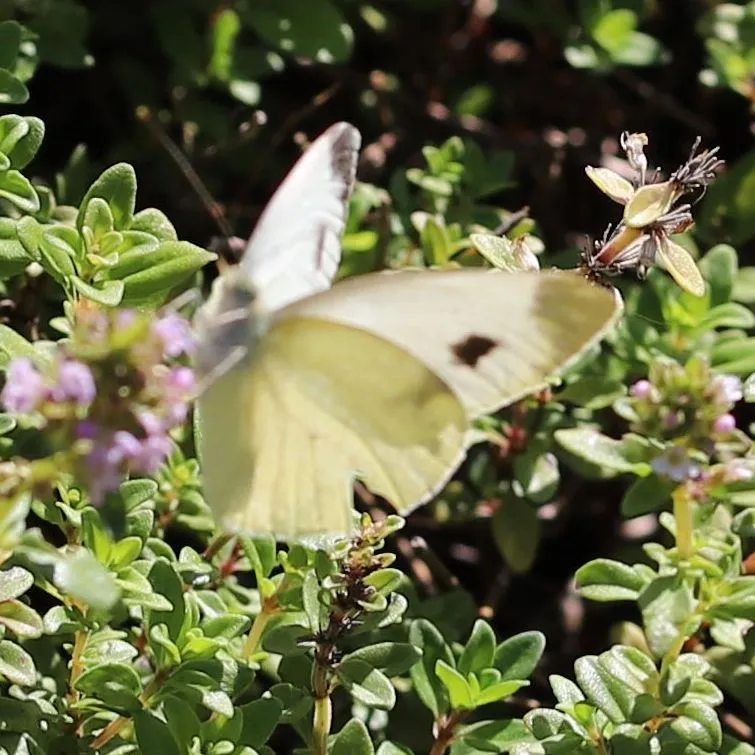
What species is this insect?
Pieris mannii
